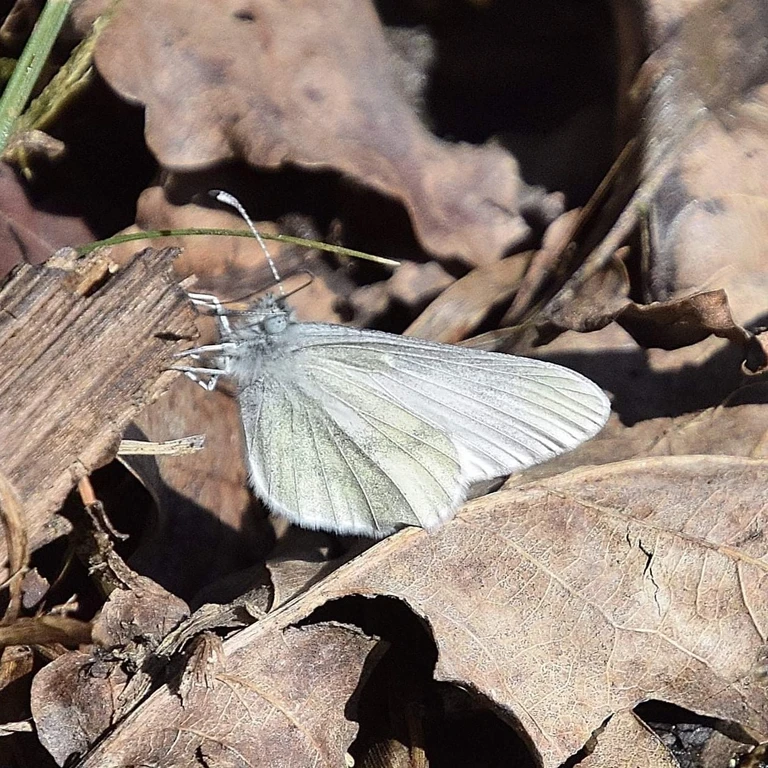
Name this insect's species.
Leptidea sinapis/juvernica
